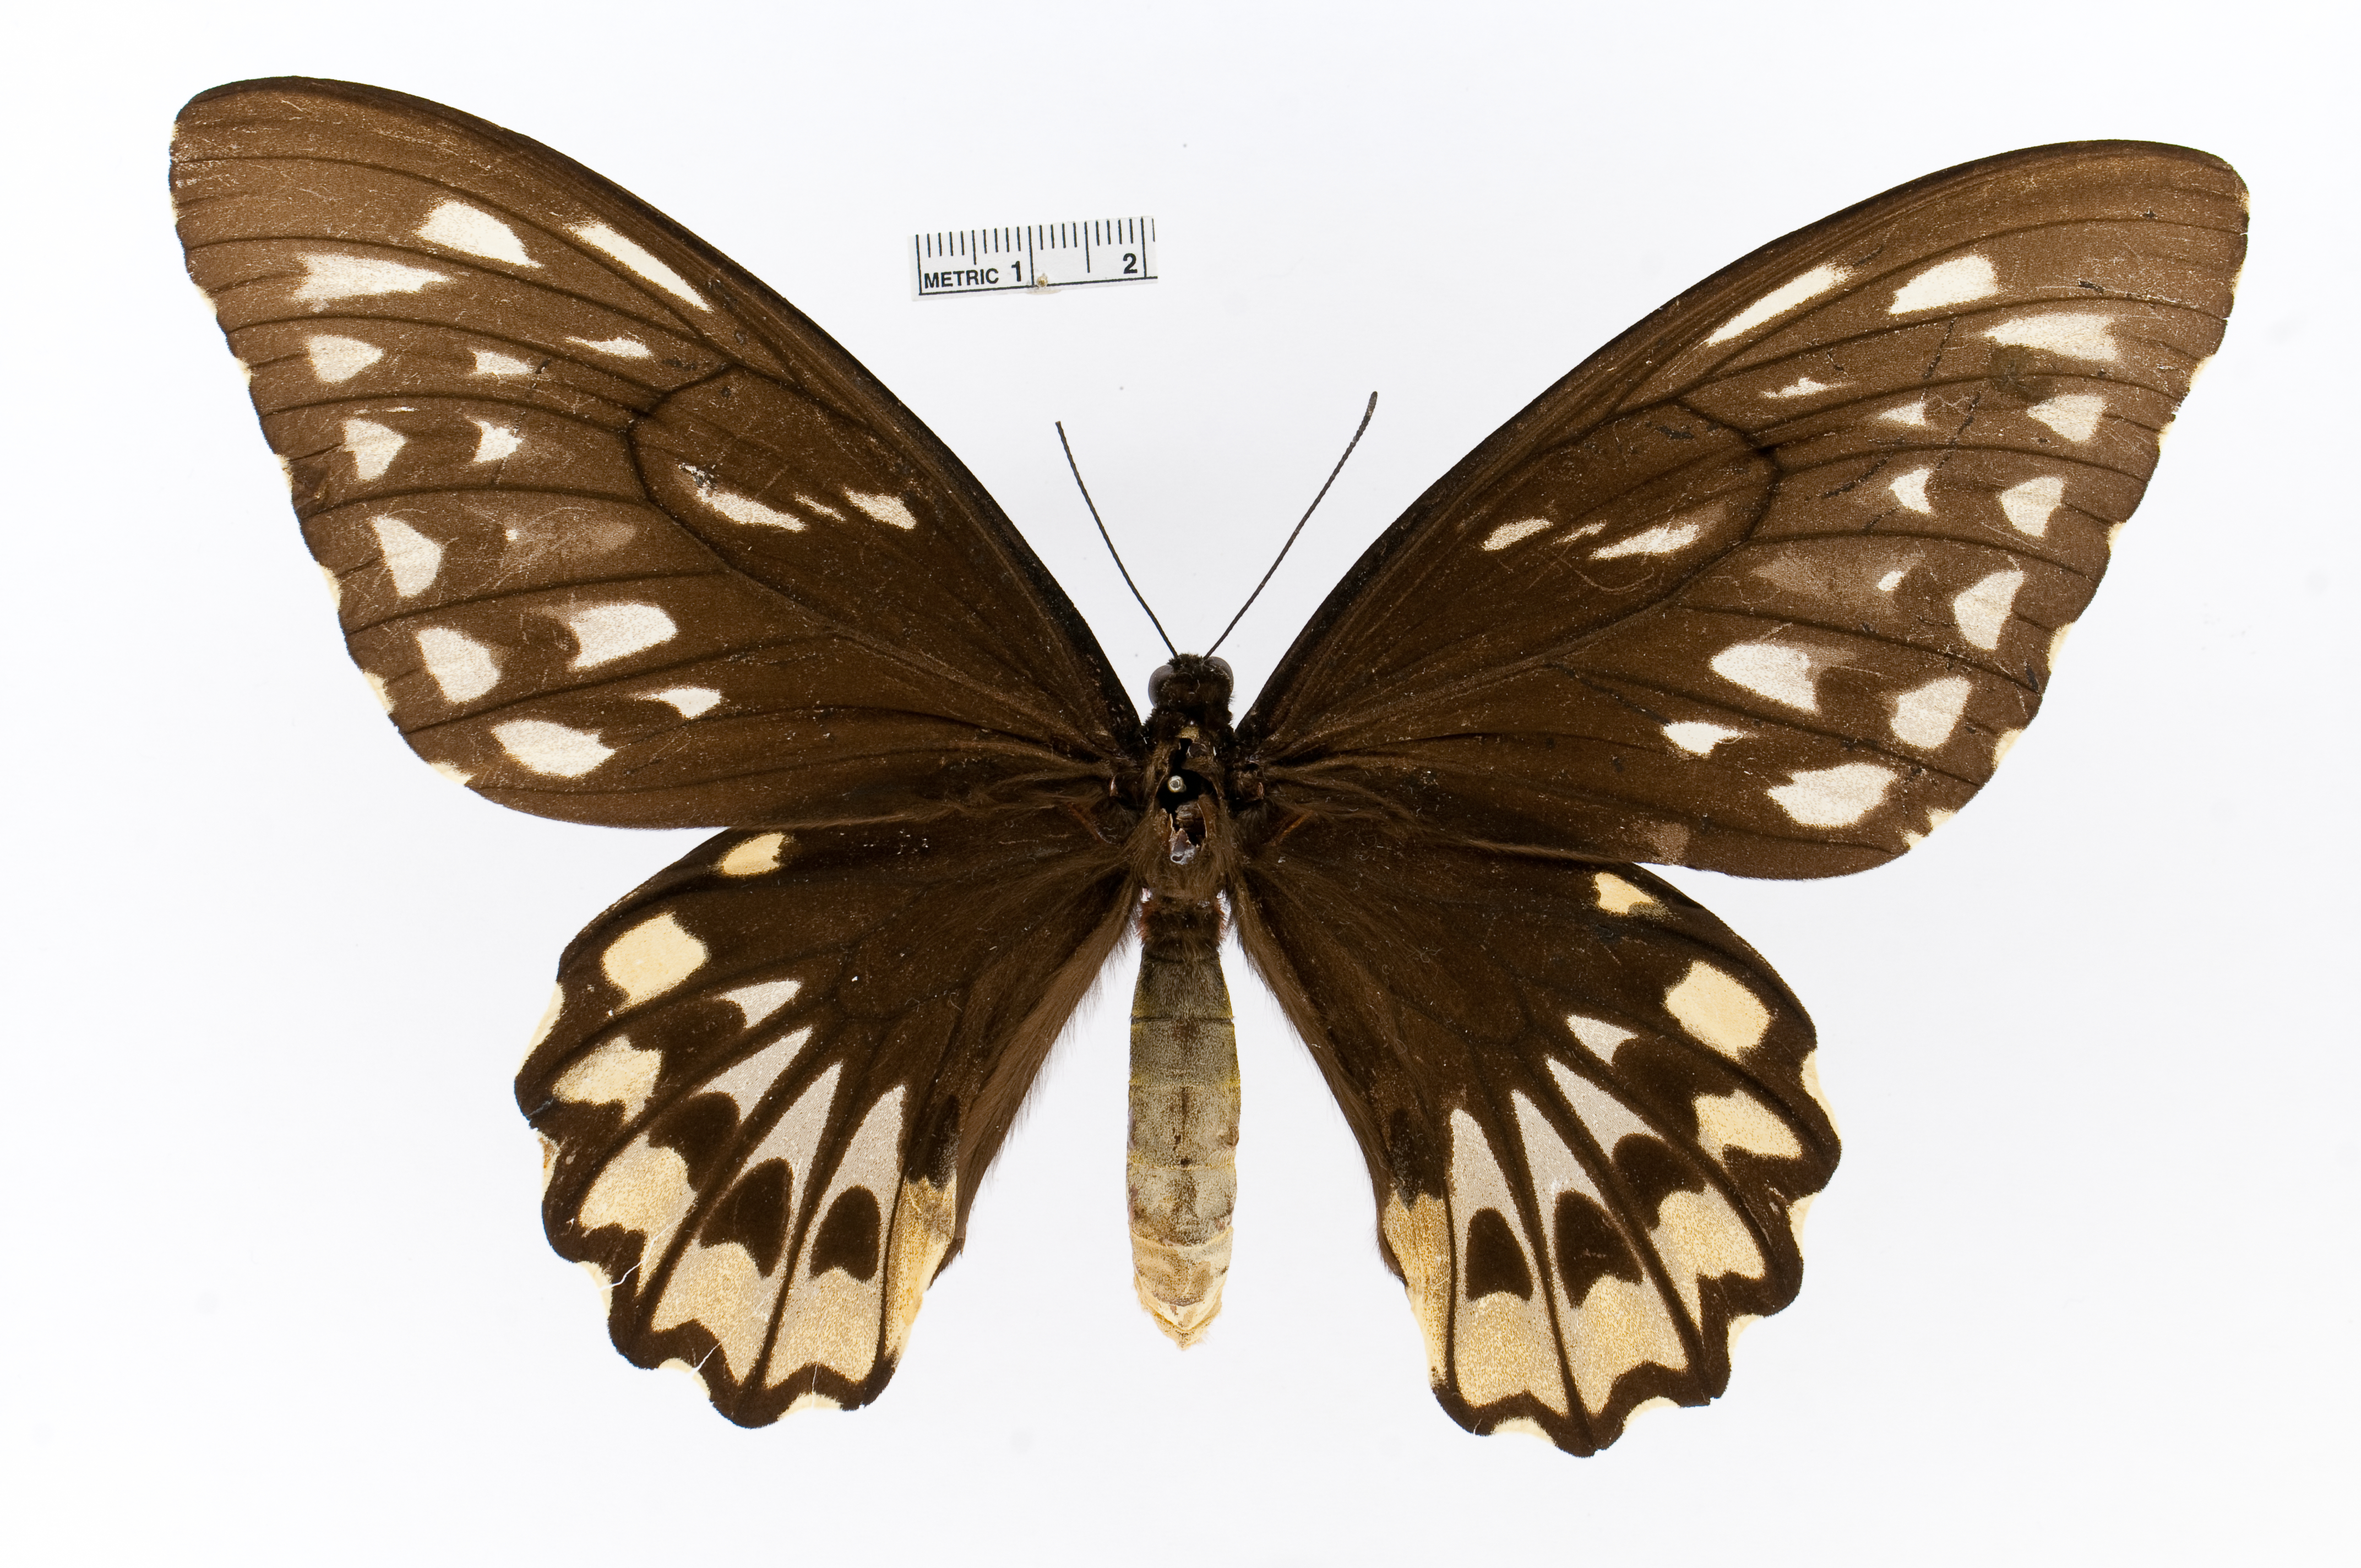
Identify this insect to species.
Ornithoptera croesus
